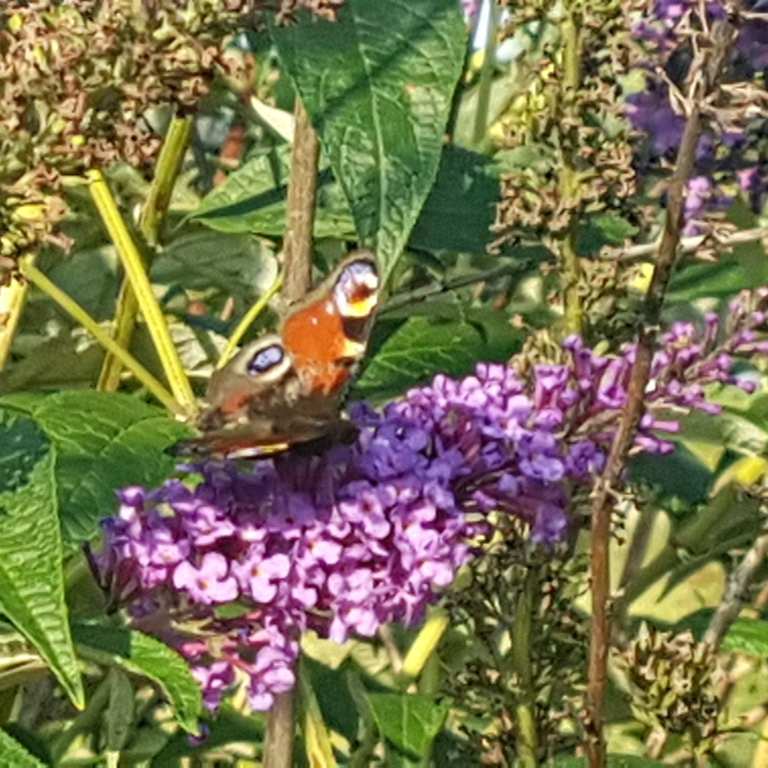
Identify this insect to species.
Aglais io
